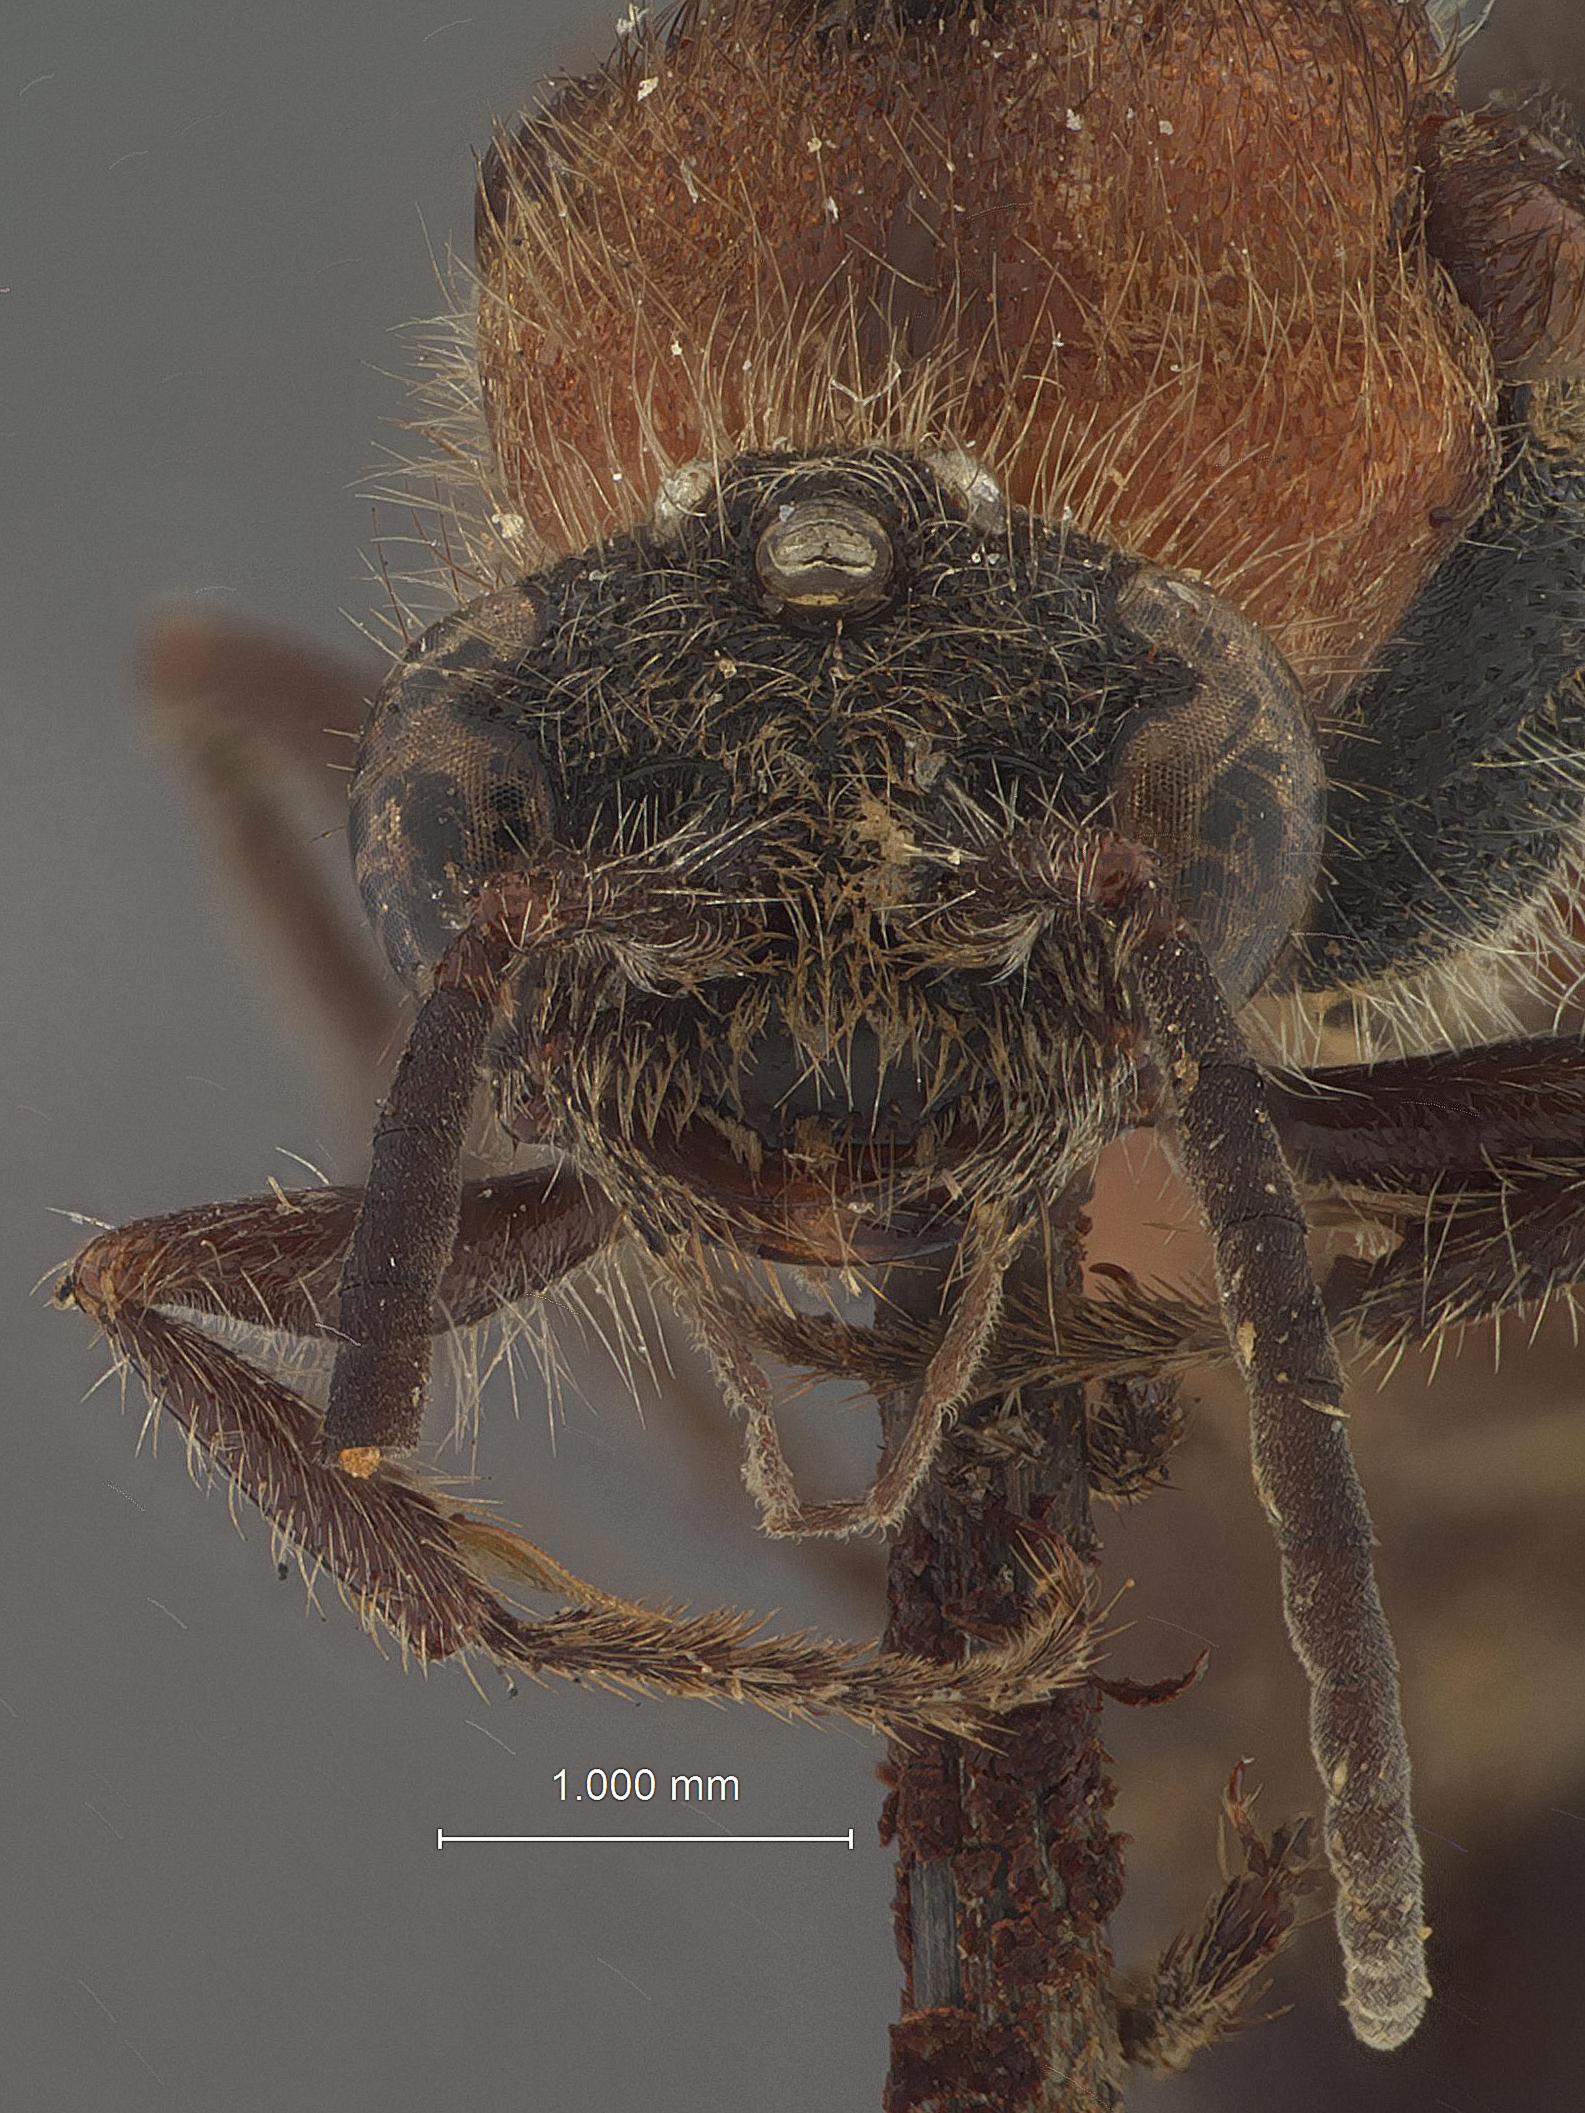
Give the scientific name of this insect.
Timulla ocellaria
